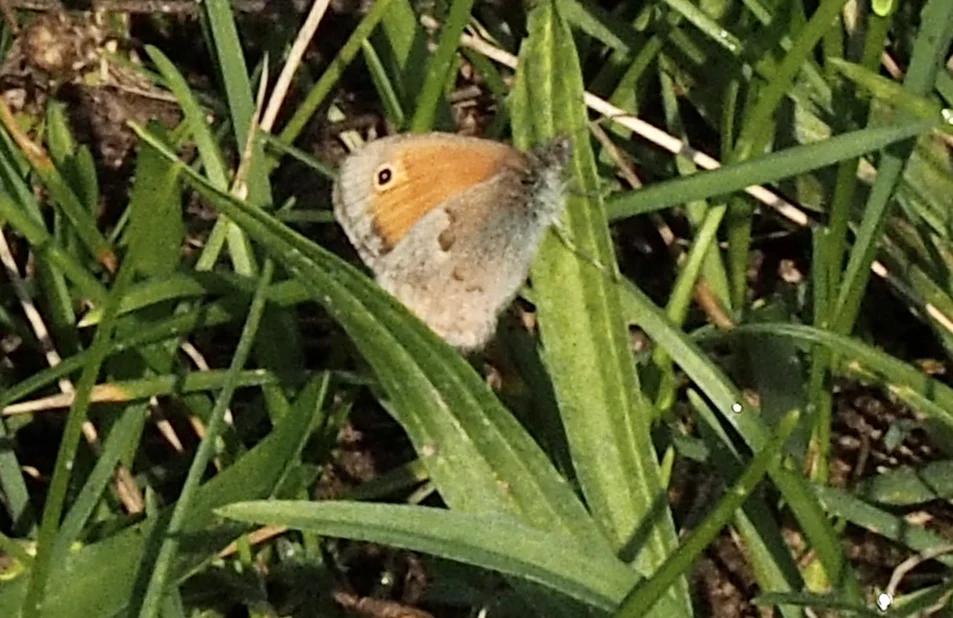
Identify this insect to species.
Coenonympha pamphilus
